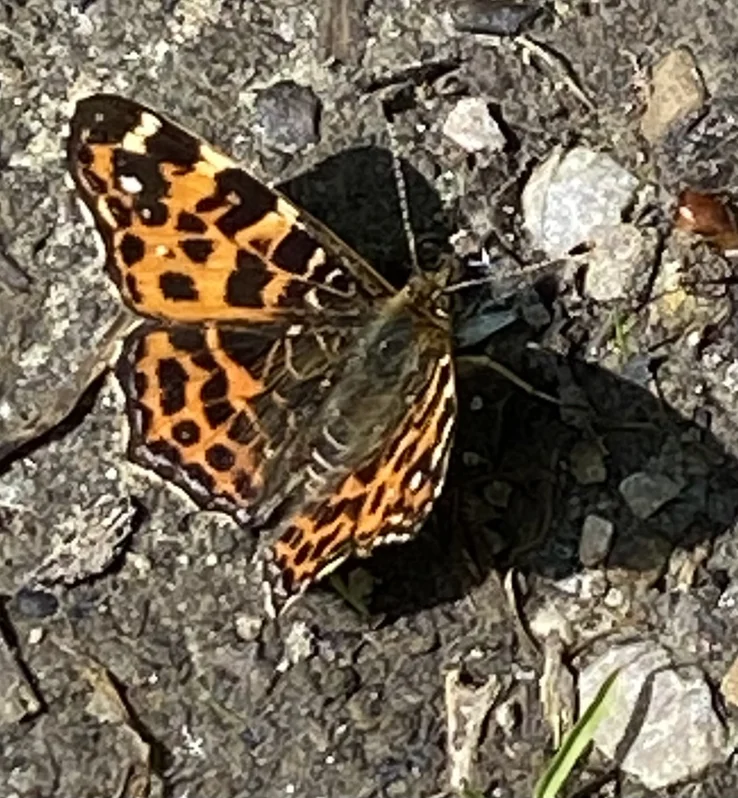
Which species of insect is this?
Araschnia levana
